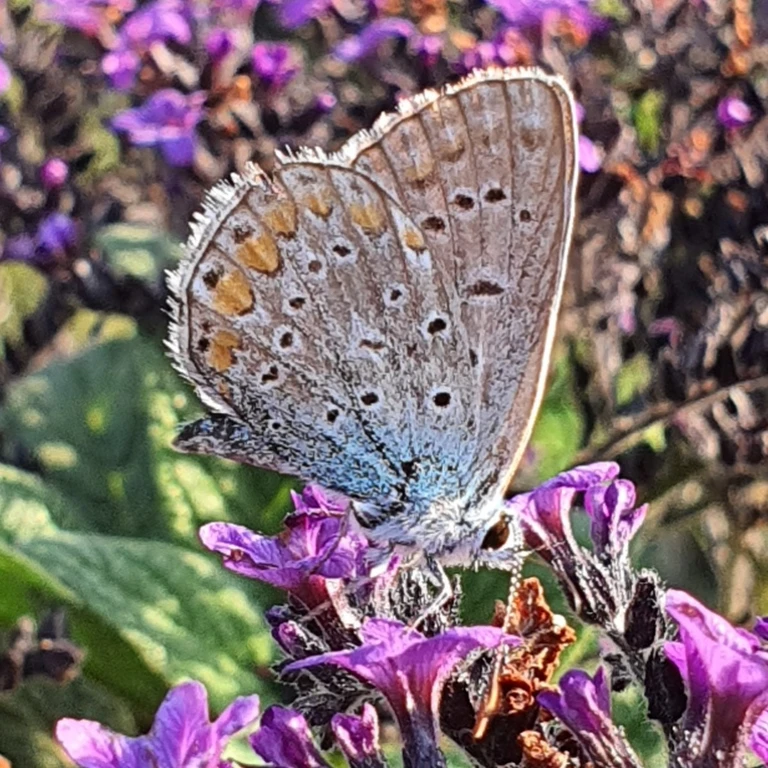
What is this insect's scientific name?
Polyommatus icarus
